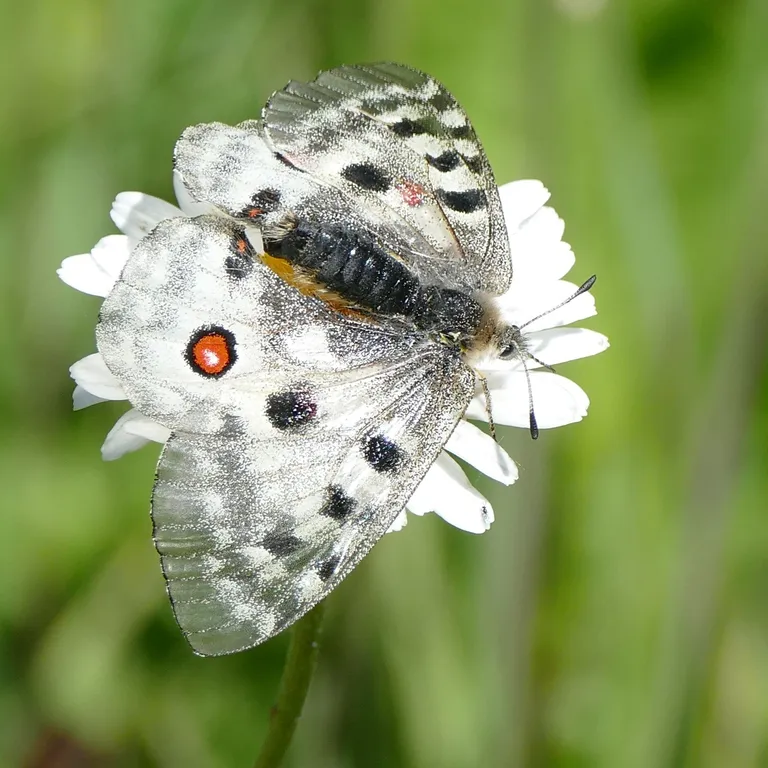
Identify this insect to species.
Parnassius apollo
